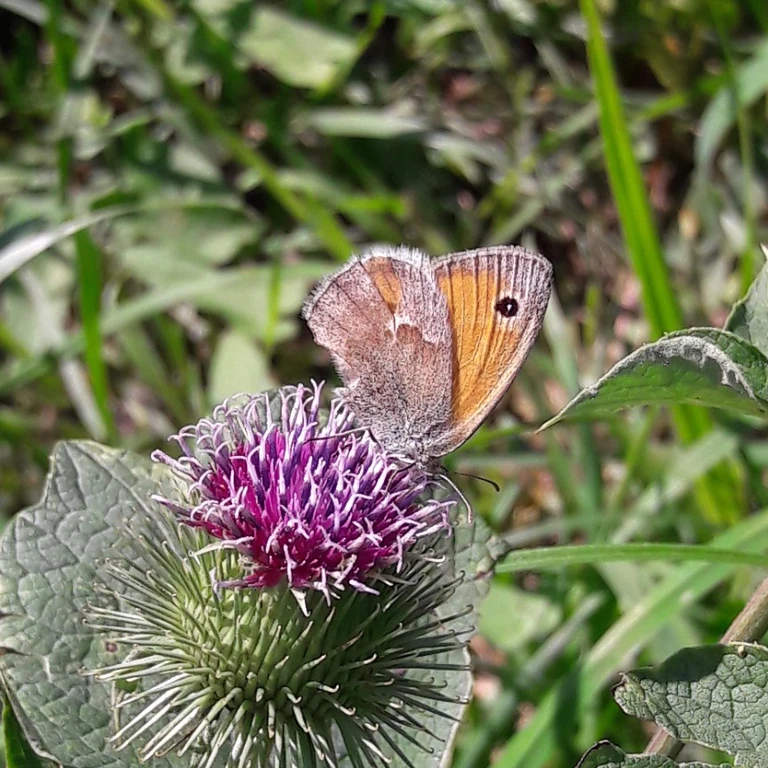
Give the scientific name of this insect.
Coenonympha pamphilus
